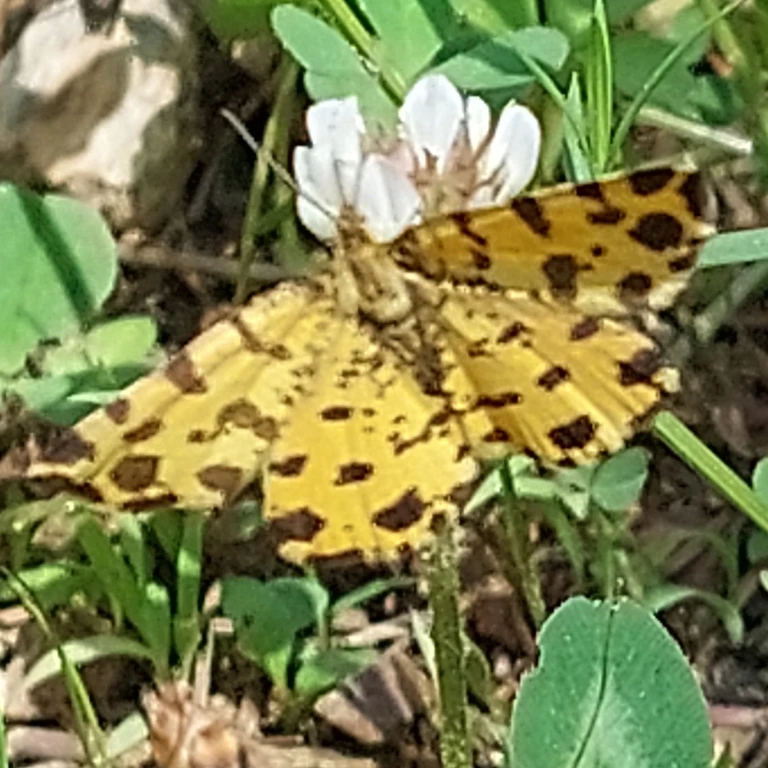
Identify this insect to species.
Pseudopanthera macularia
